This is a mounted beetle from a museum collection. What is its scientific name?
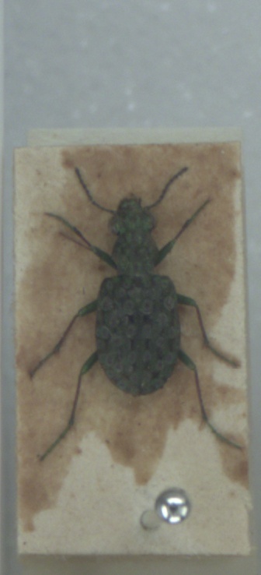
Elaphrus riparius
